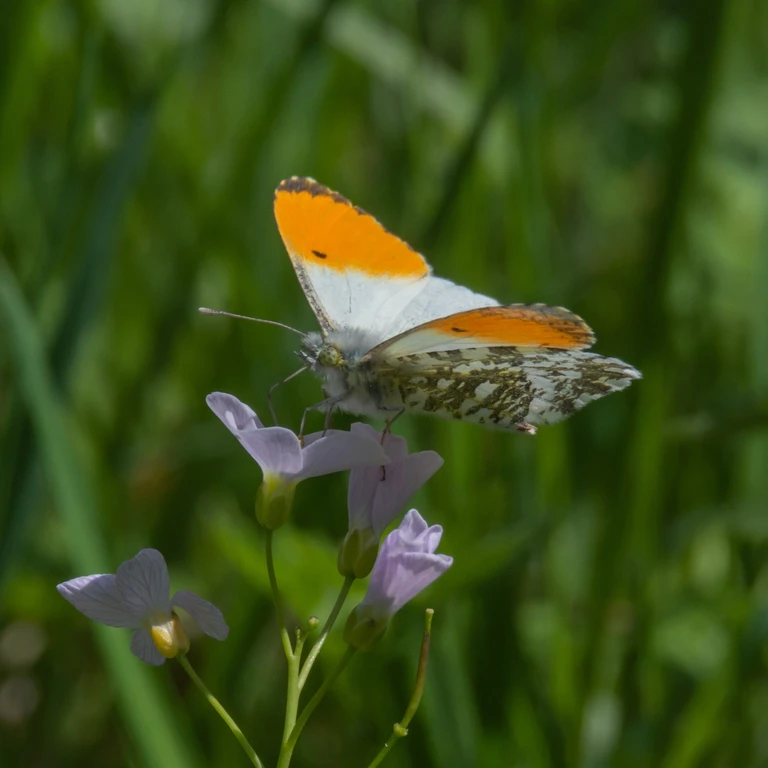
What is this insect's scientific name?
Anthocharis cardamines
